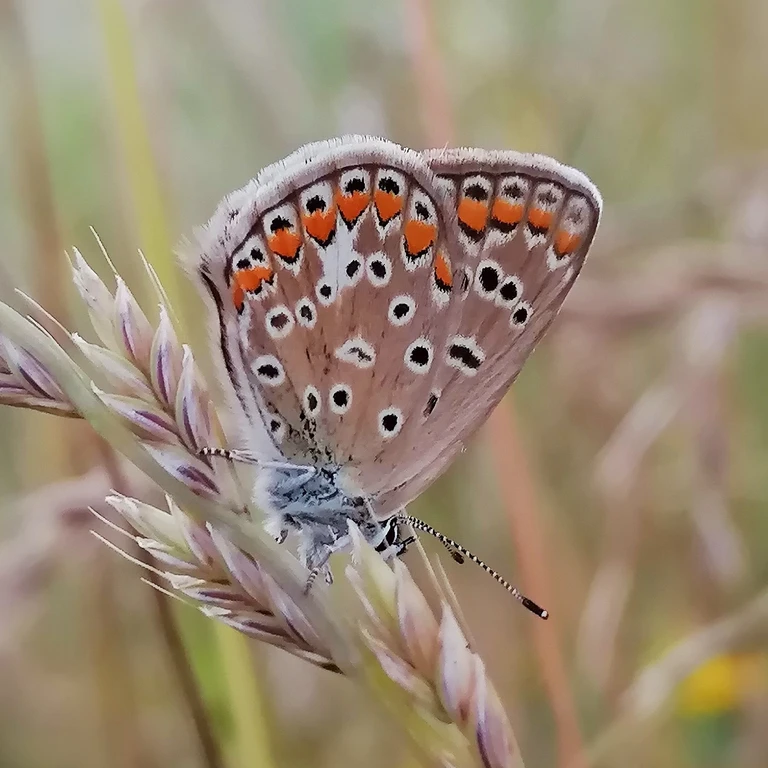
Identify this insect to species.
Polyommatus icarus
